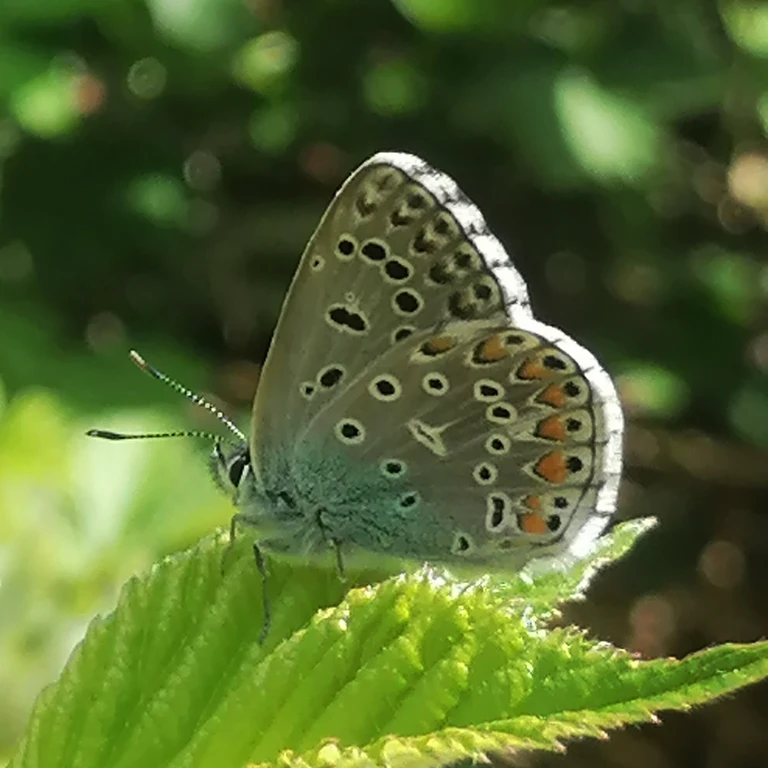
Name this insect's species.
Lysandra bellargus
